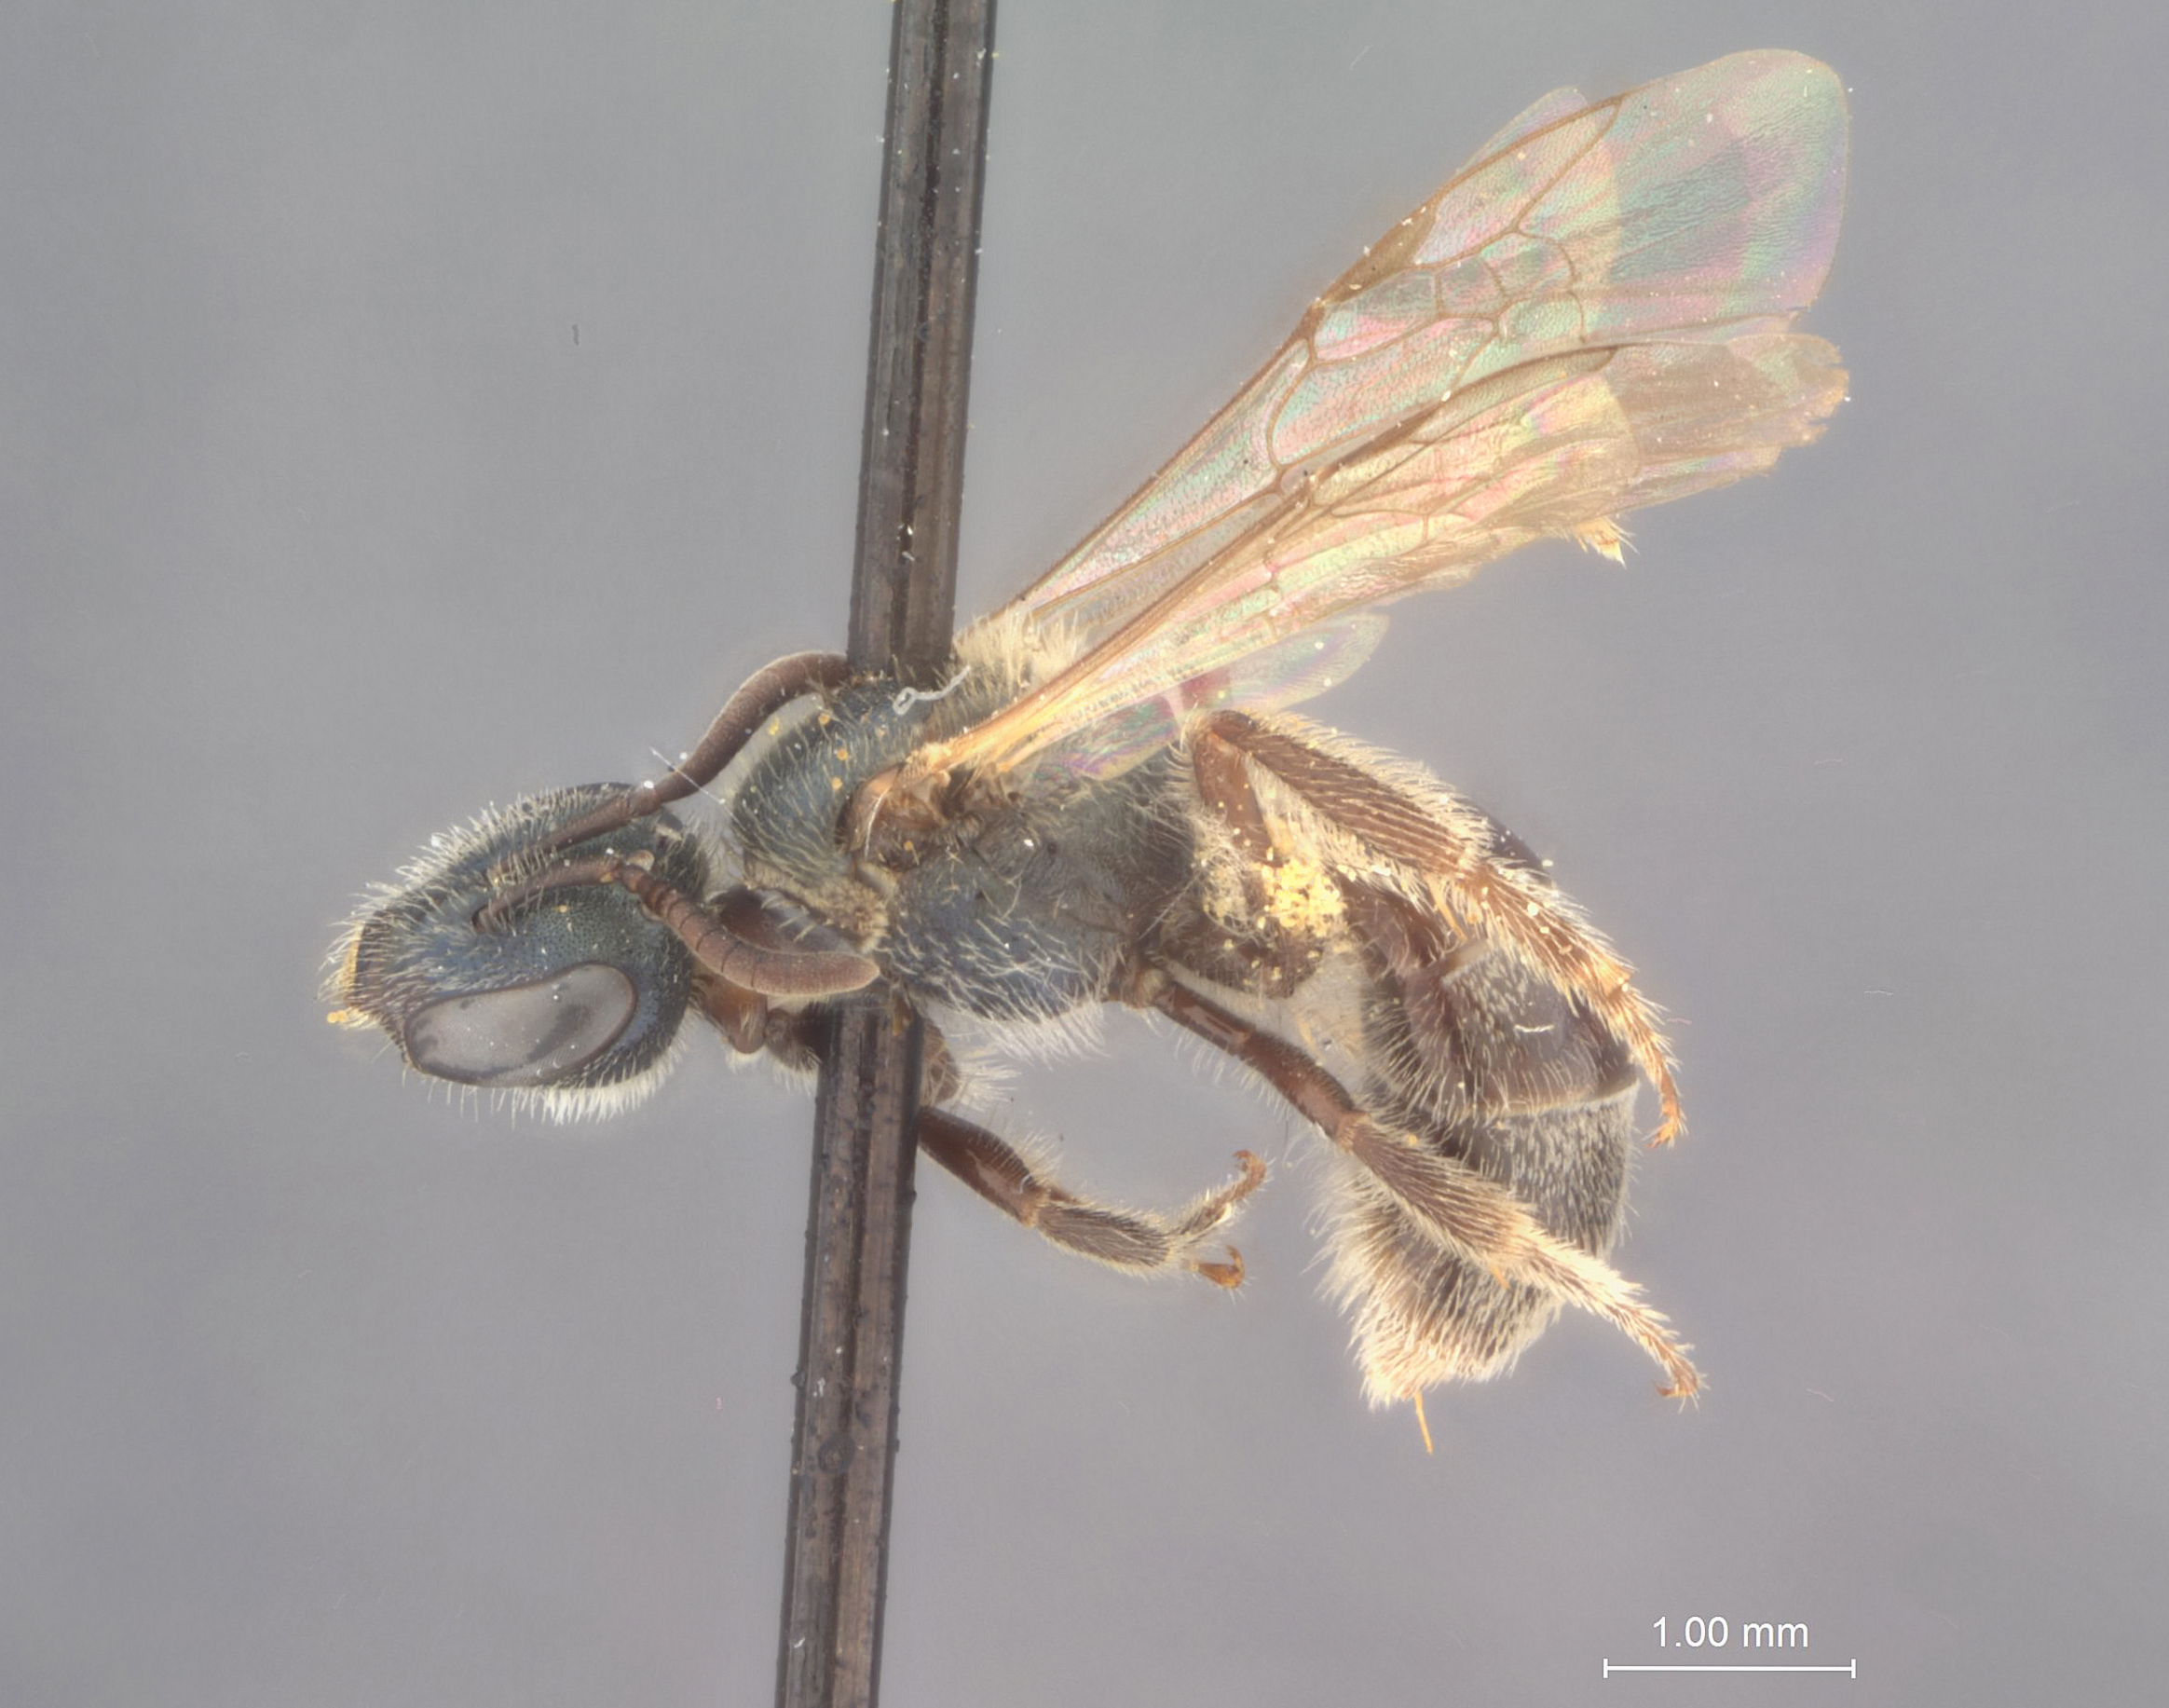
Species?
Halictus viridatulus
